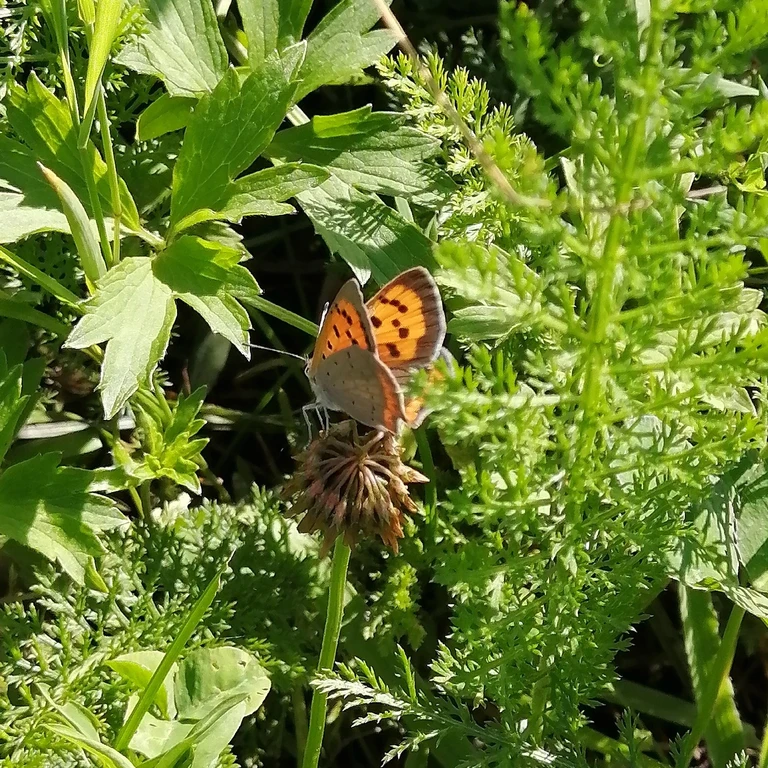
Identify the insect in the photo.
Lycaena phlaeas
